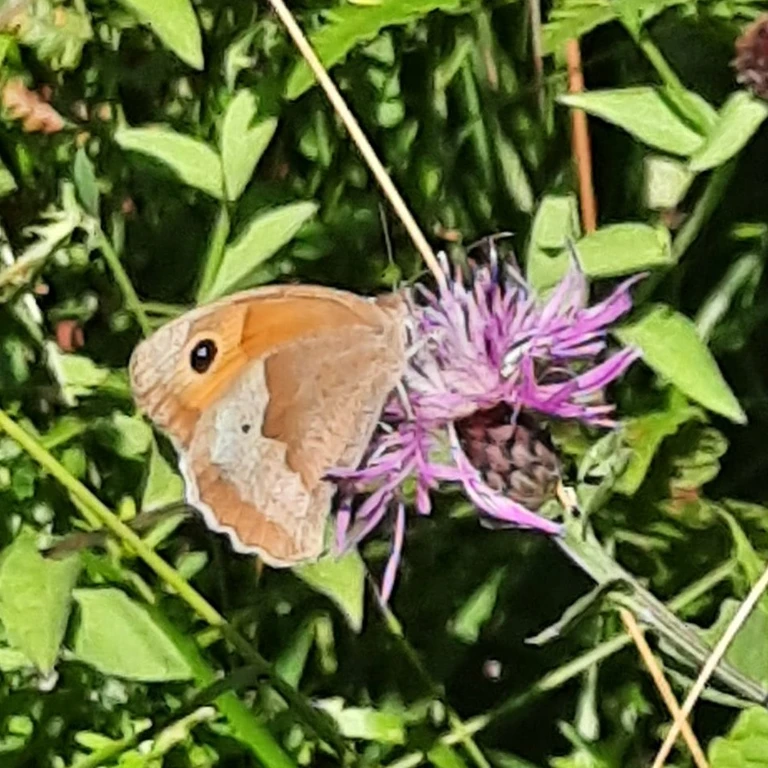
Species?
Maniola jurtina
